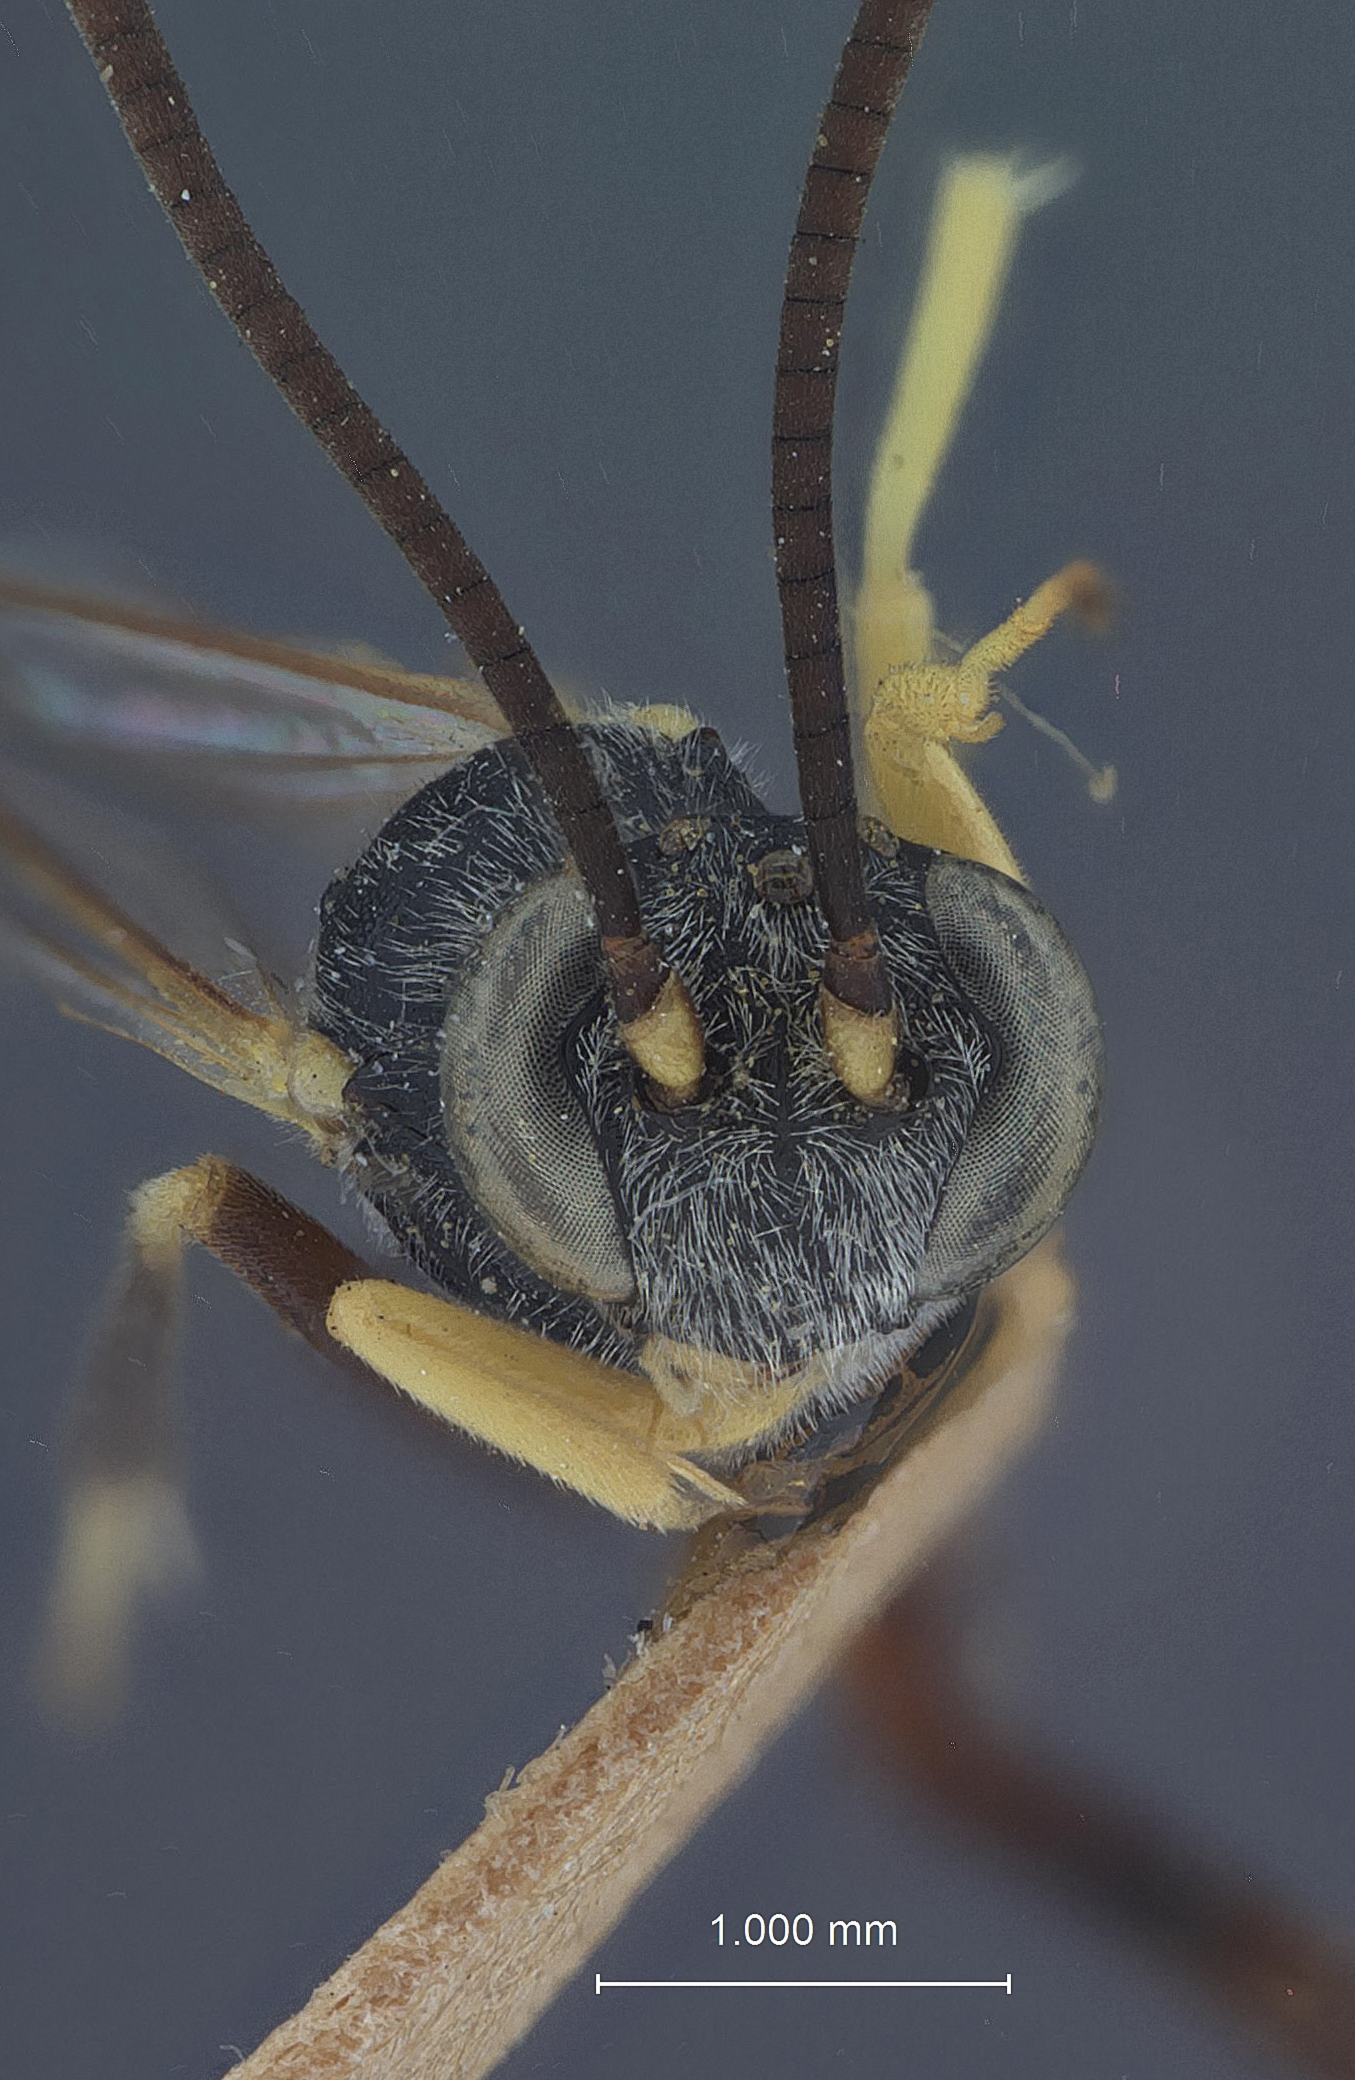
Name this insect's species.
Campoplegidea flavescens
